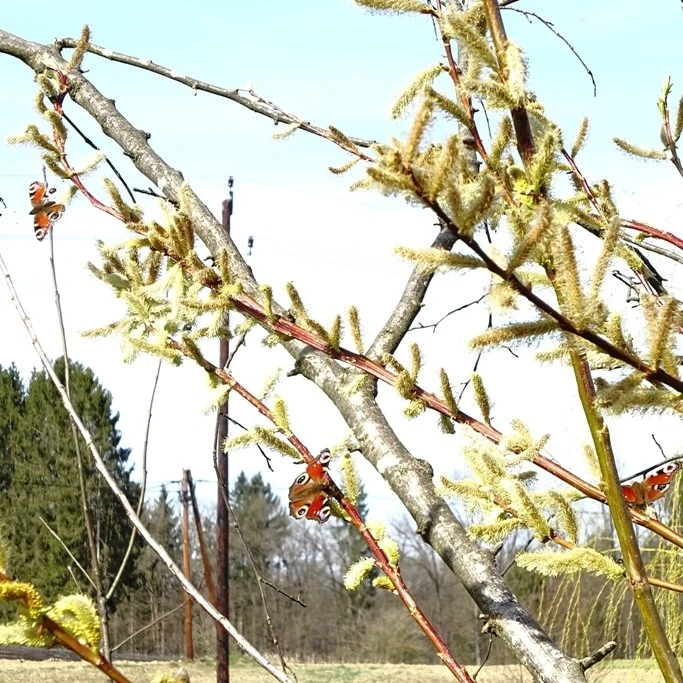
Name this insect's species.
Aglais io
